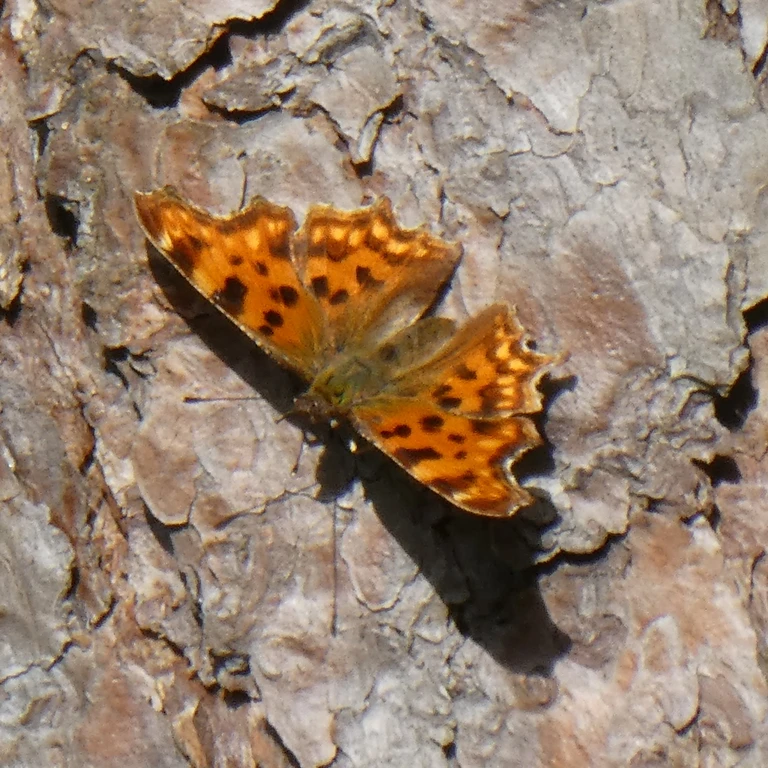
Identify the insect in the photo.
Polygonia c-album
